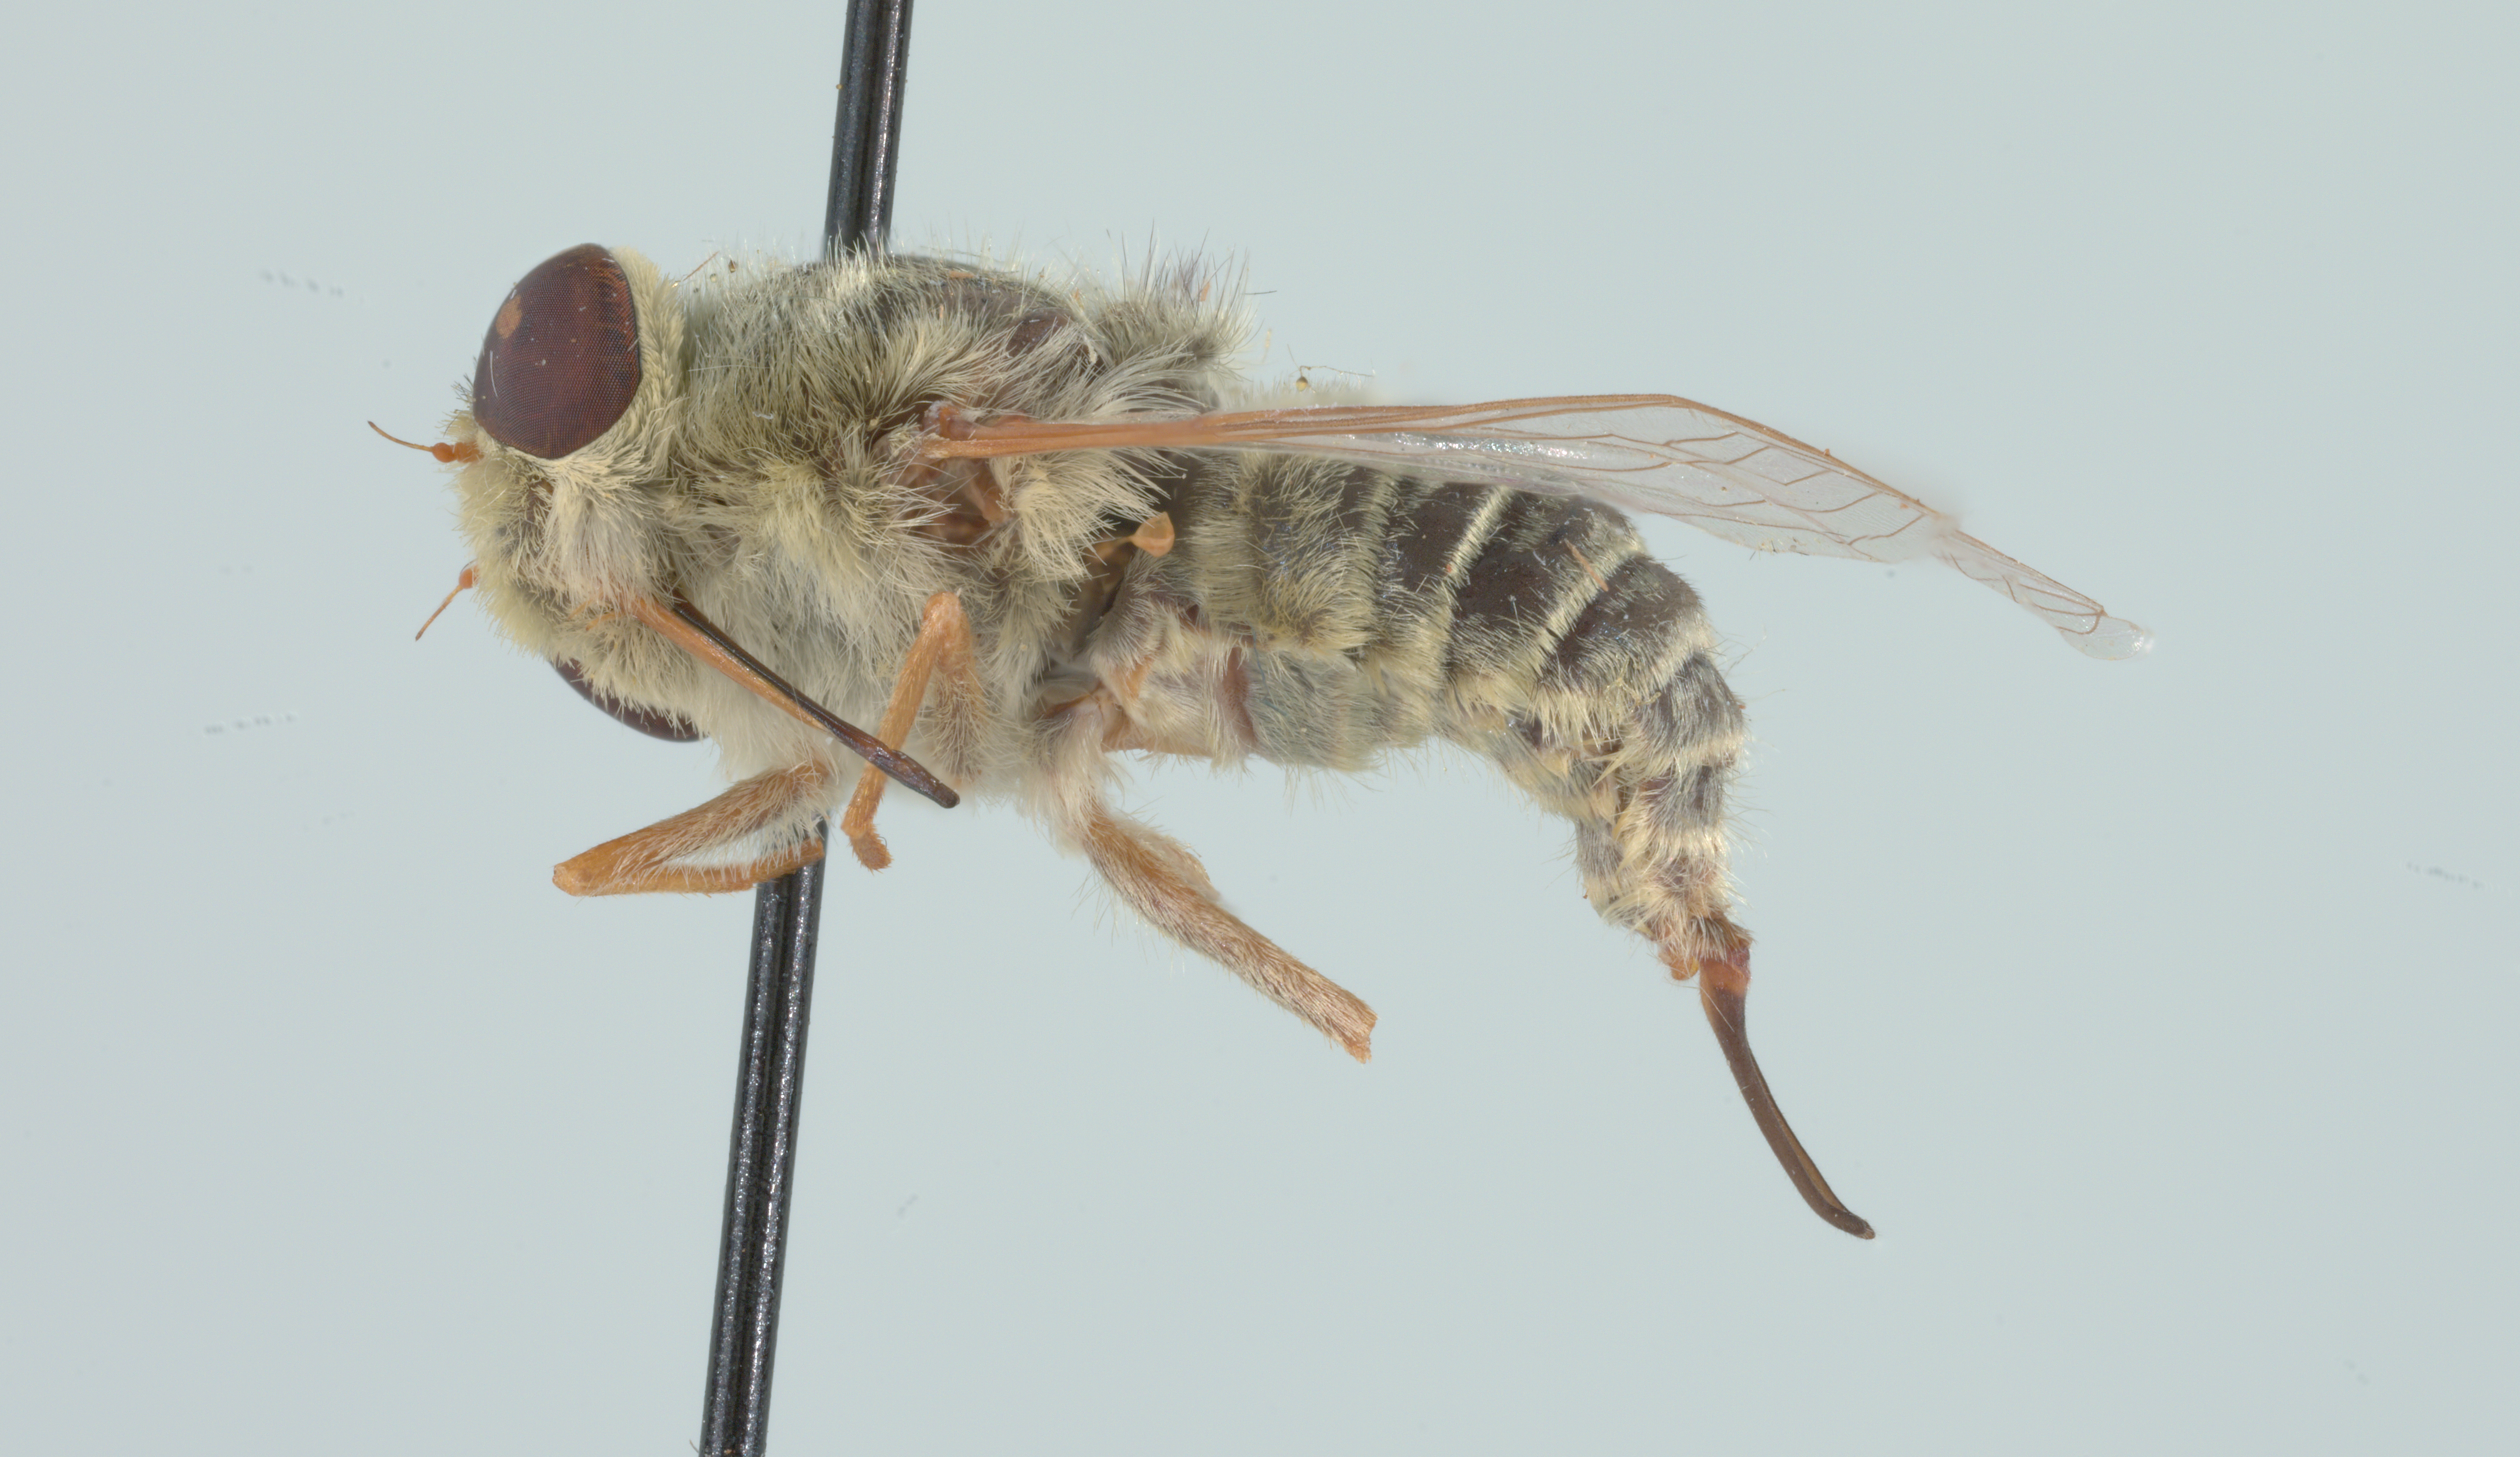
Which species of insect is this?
Neorhynchocephalus sackenii
